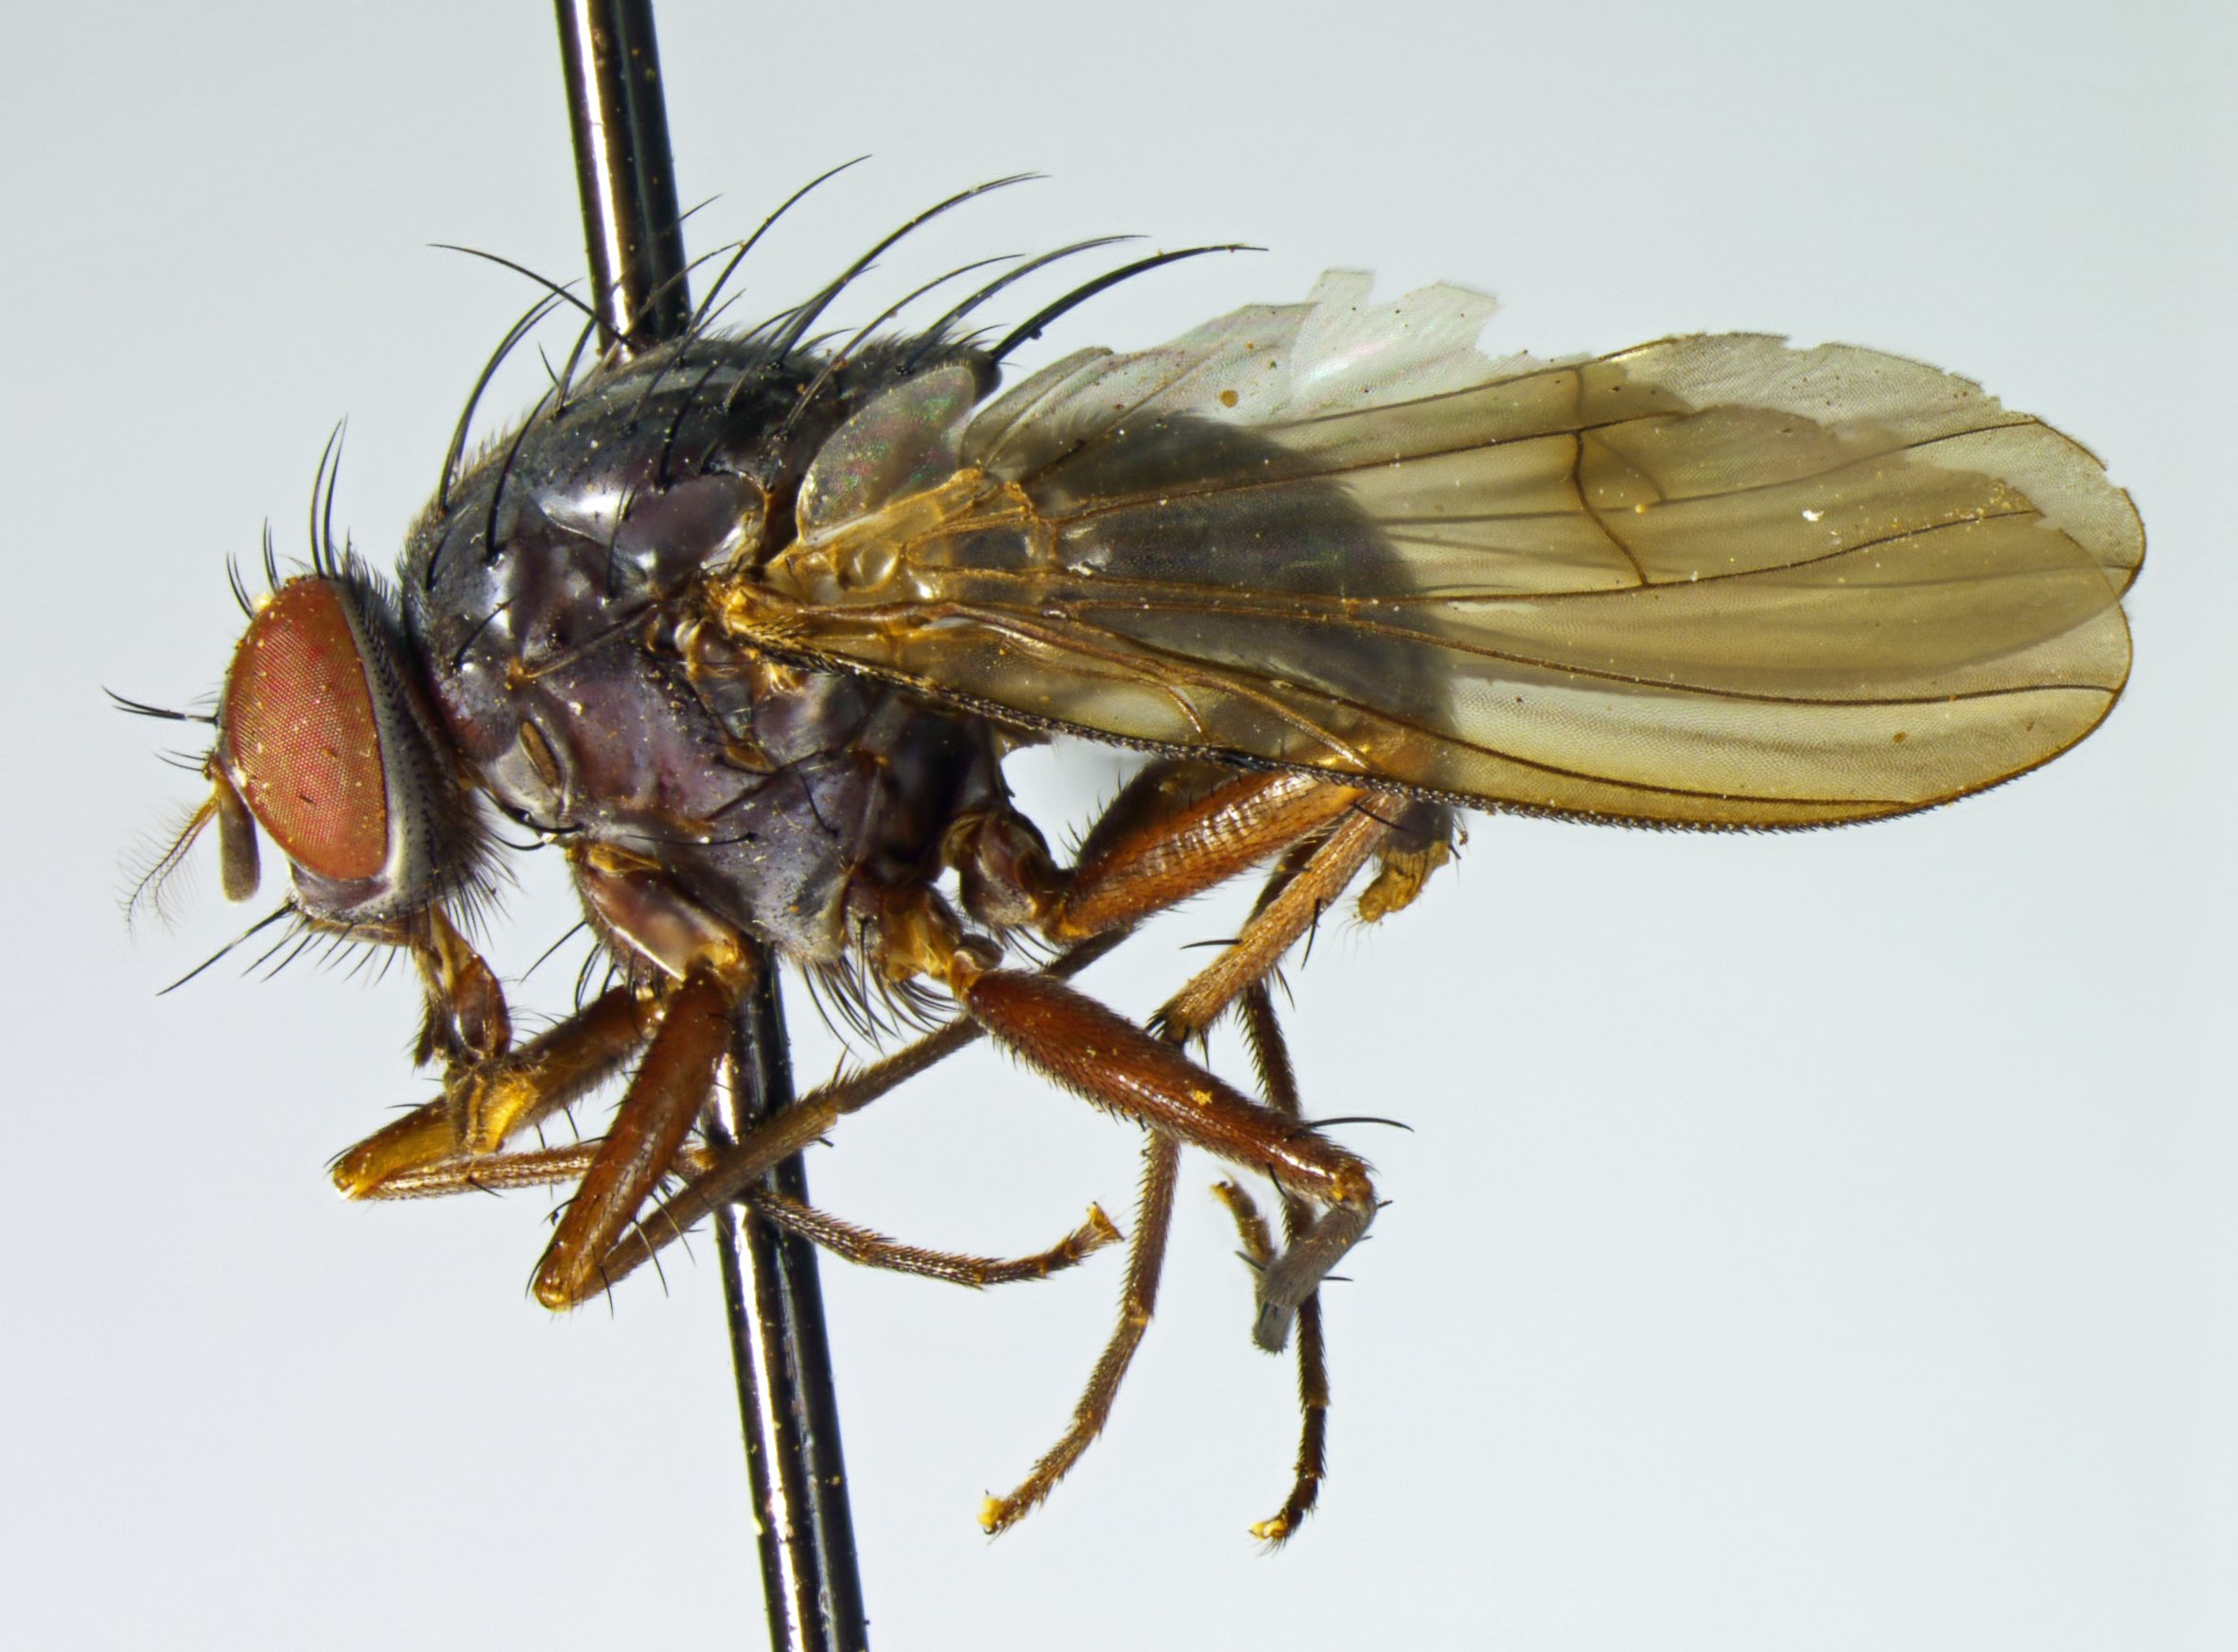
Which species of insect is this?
Airalips differentia (also Xenothoracohaeta prima)
